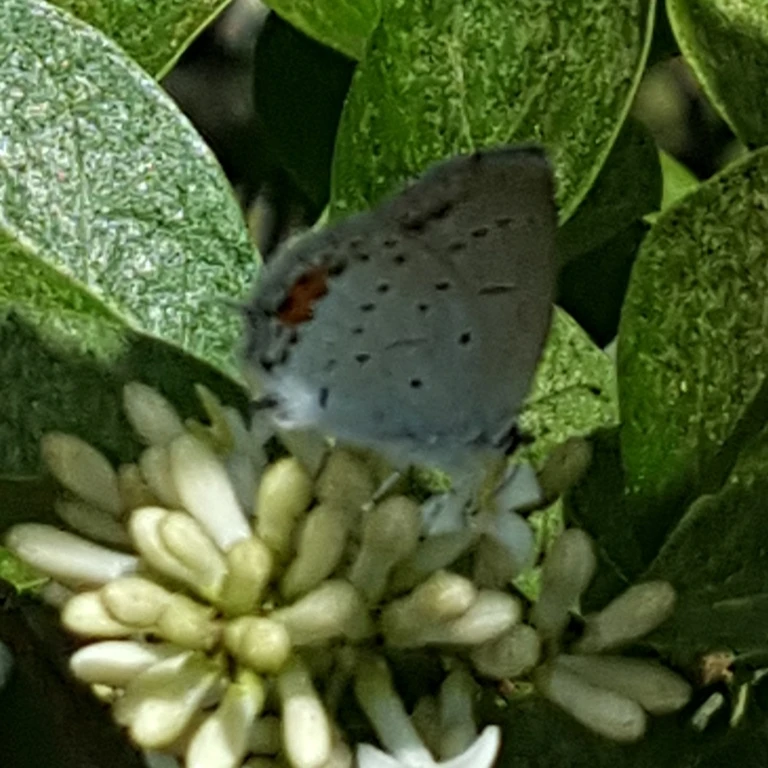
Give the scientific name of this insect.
Cupido argiades (also Elkalyce argiades)
